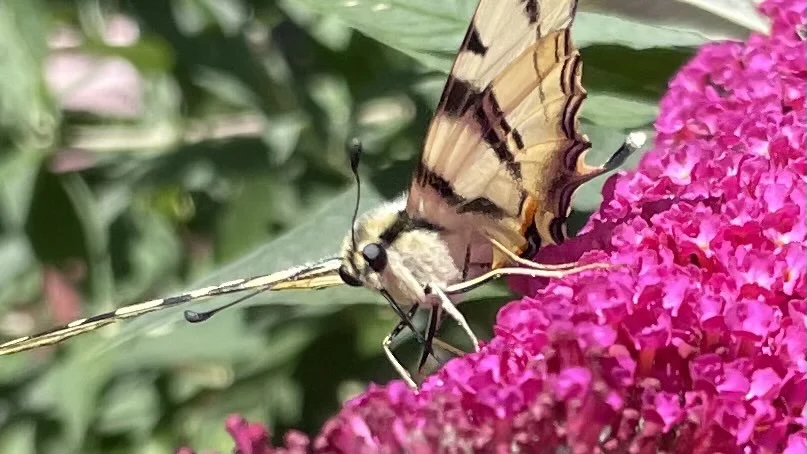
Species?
Iphiclides podalirius
